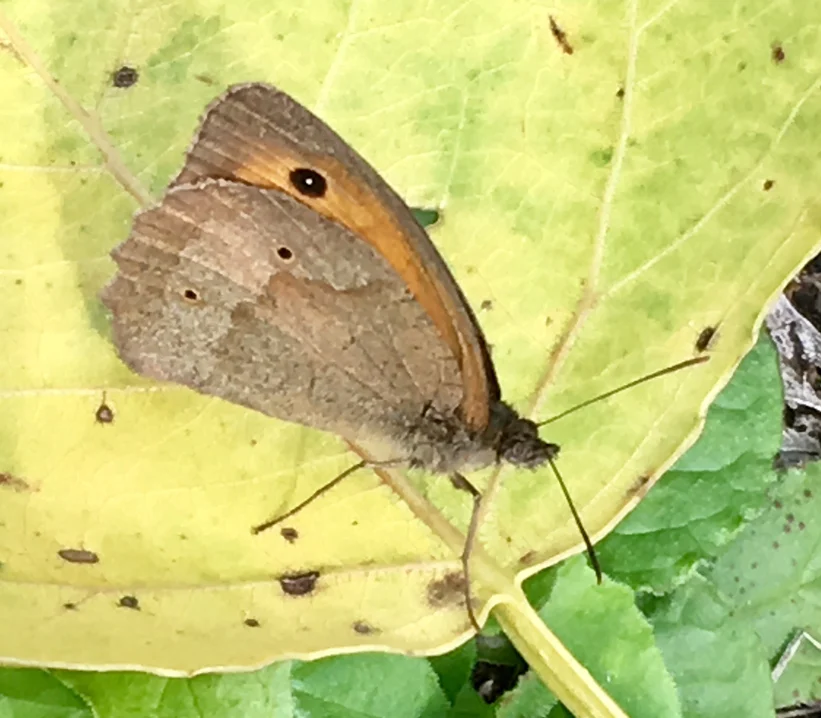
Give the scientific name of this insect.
Maniola jurtina
